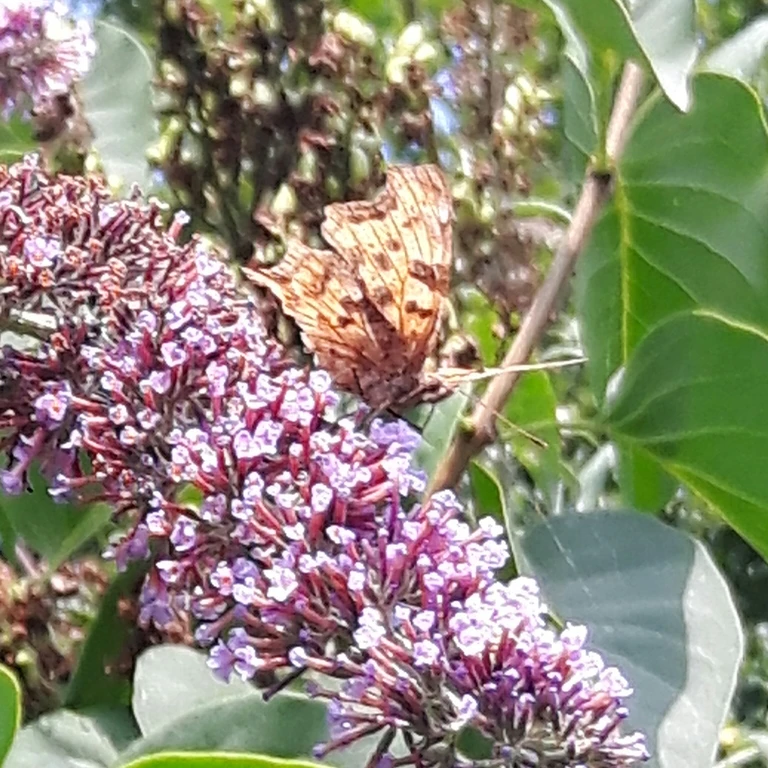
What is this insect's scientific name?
Polygonia c-album
